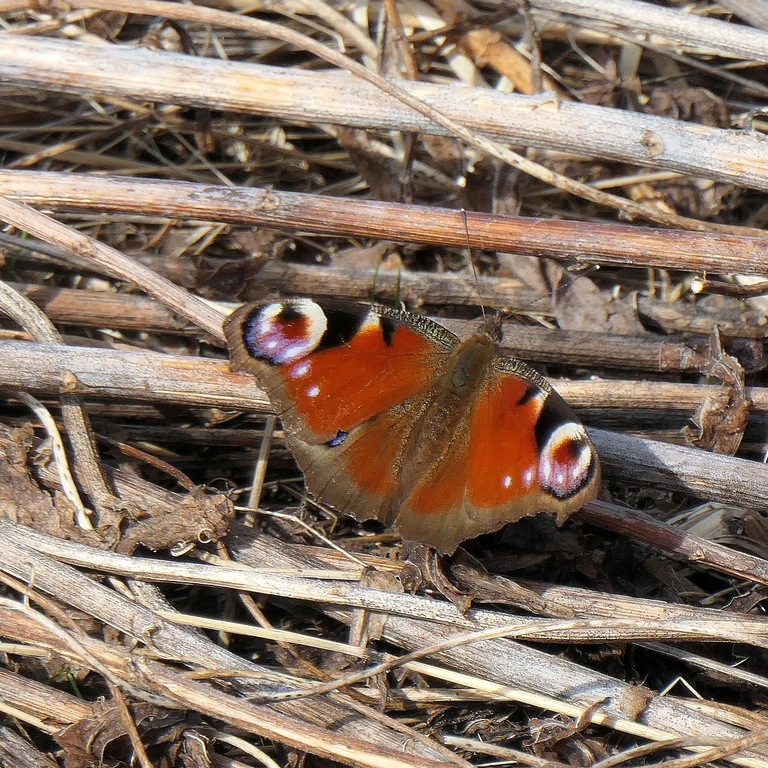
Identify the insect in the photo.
Aglais io
